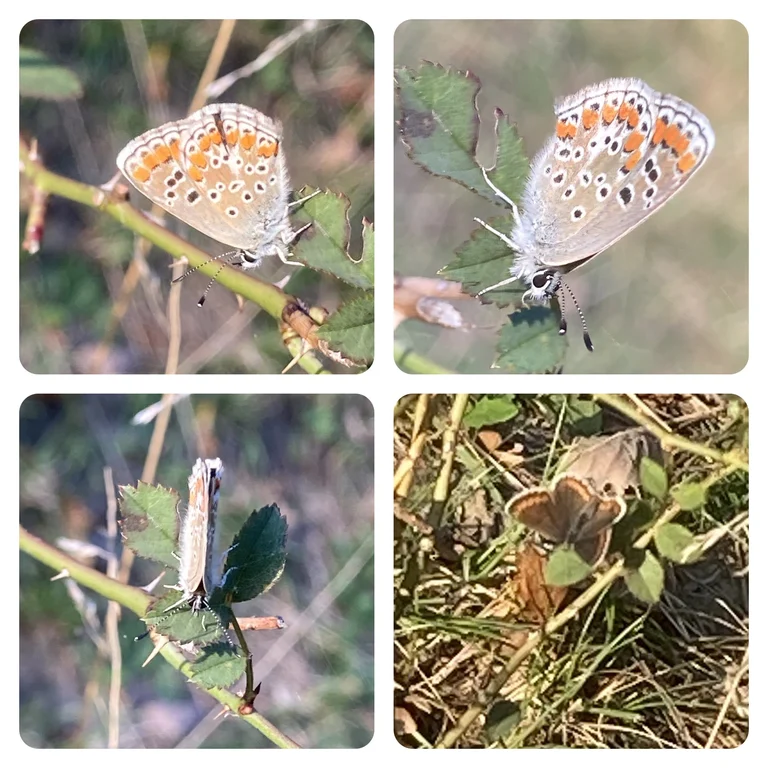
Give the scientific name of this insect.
Aricia agestis/artaxerxes
